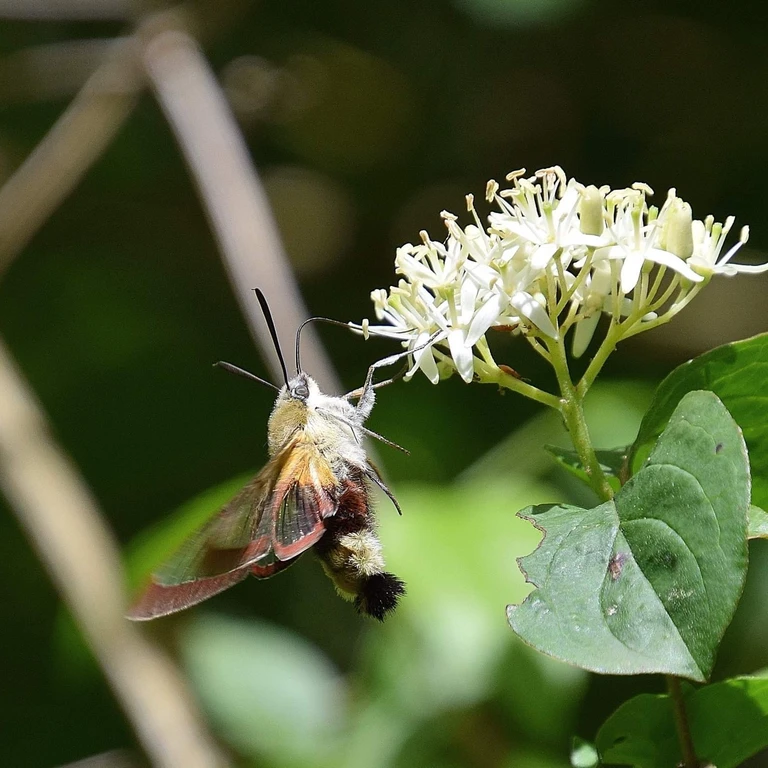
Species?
Hemaris fuciformis
